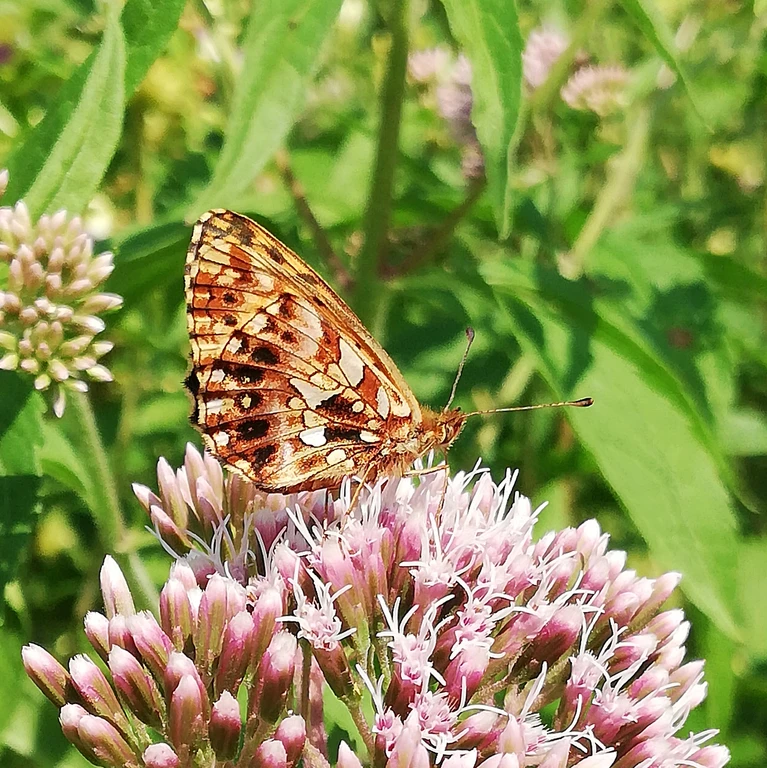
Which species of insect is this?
Boloria dia
